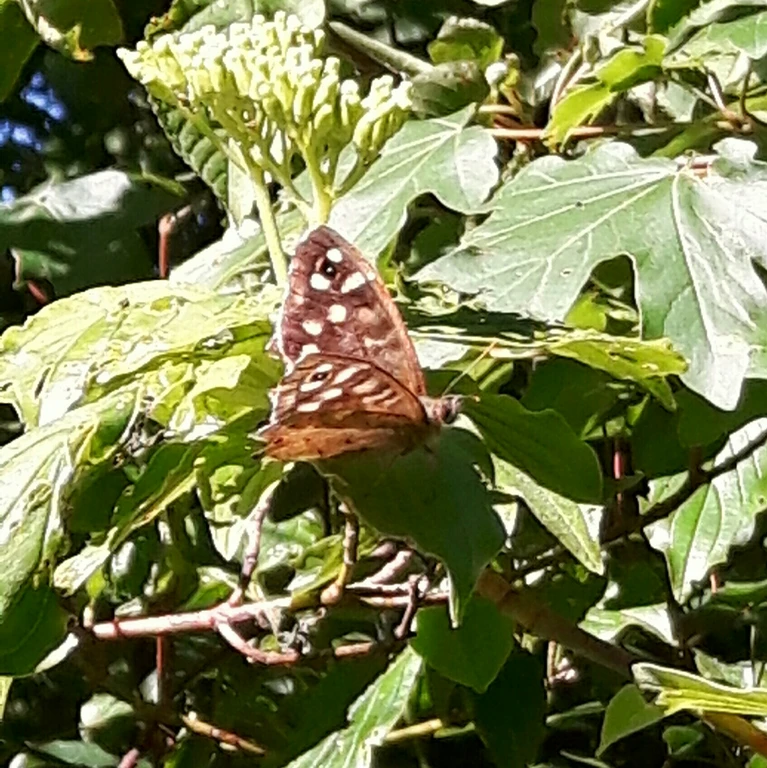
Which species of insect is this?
Pararge aegeria
